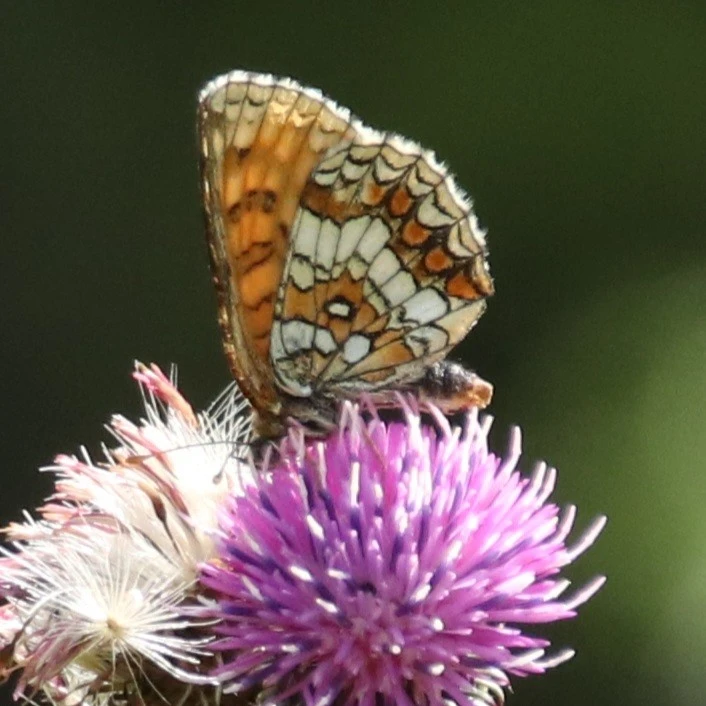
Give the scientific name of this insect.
Melitaea athalia
